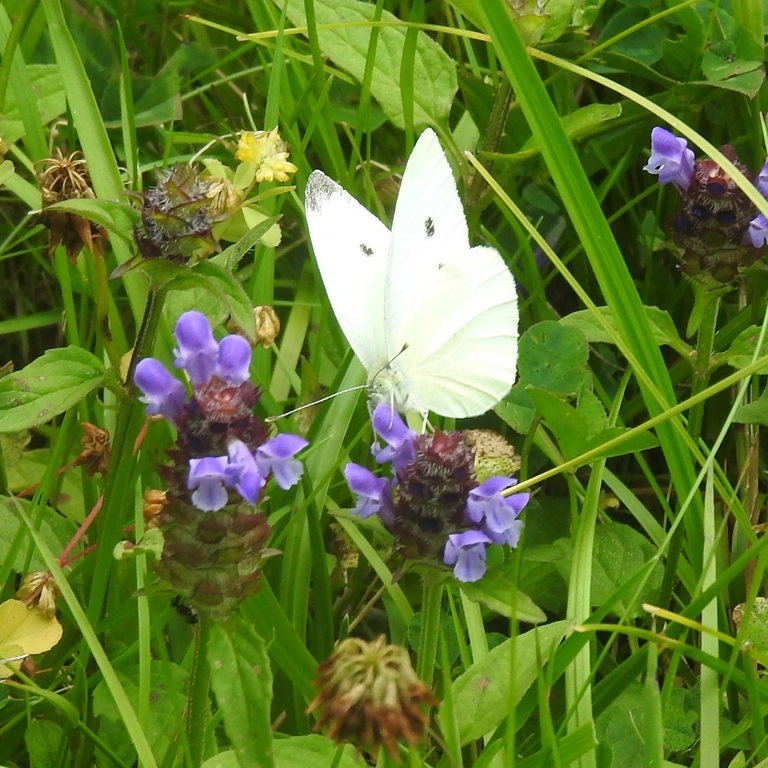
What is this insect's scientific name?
Pieris rapae
